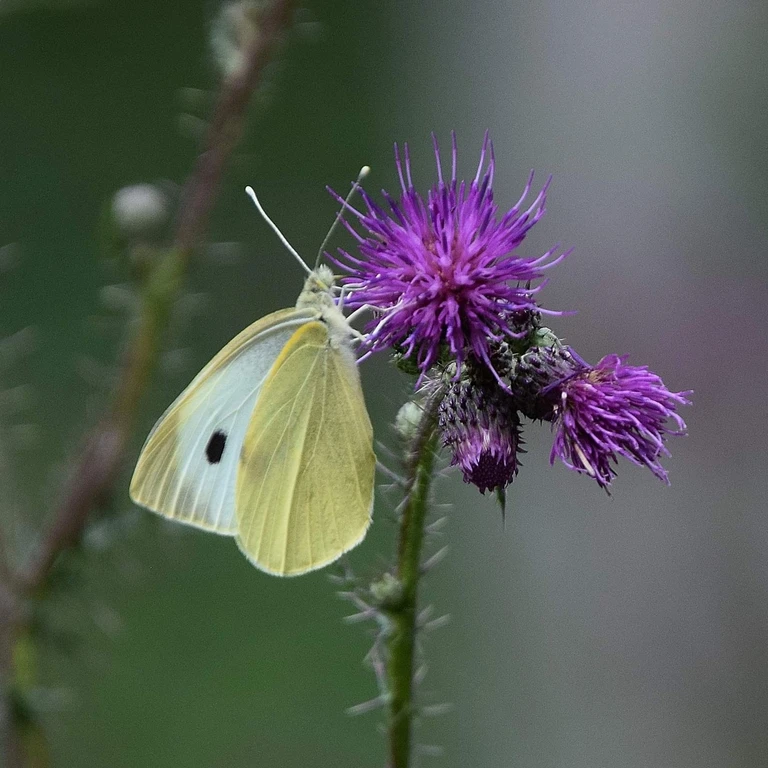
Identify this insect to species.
Pieris brassicae
